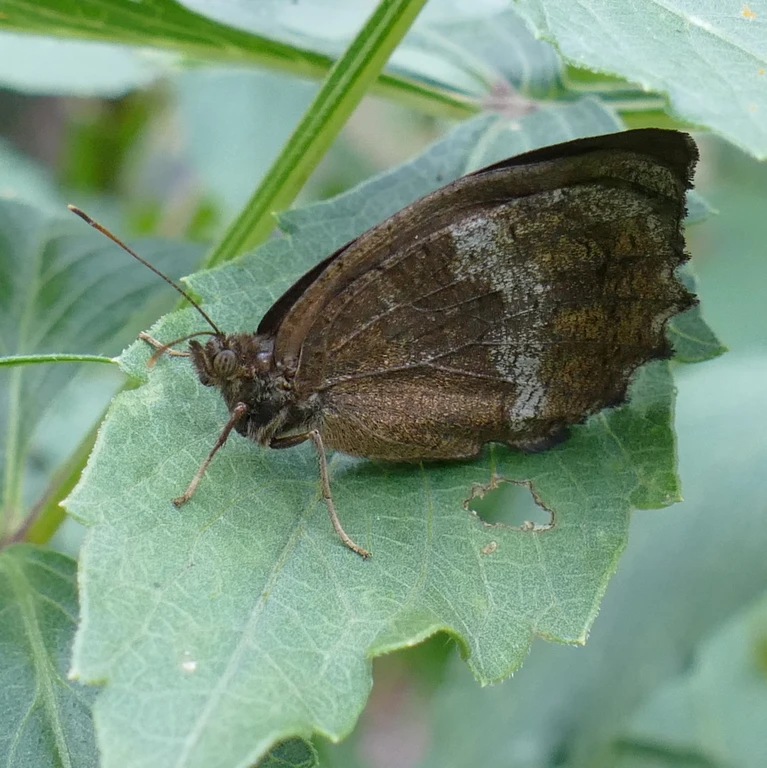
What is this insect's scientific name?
Minois dryas
